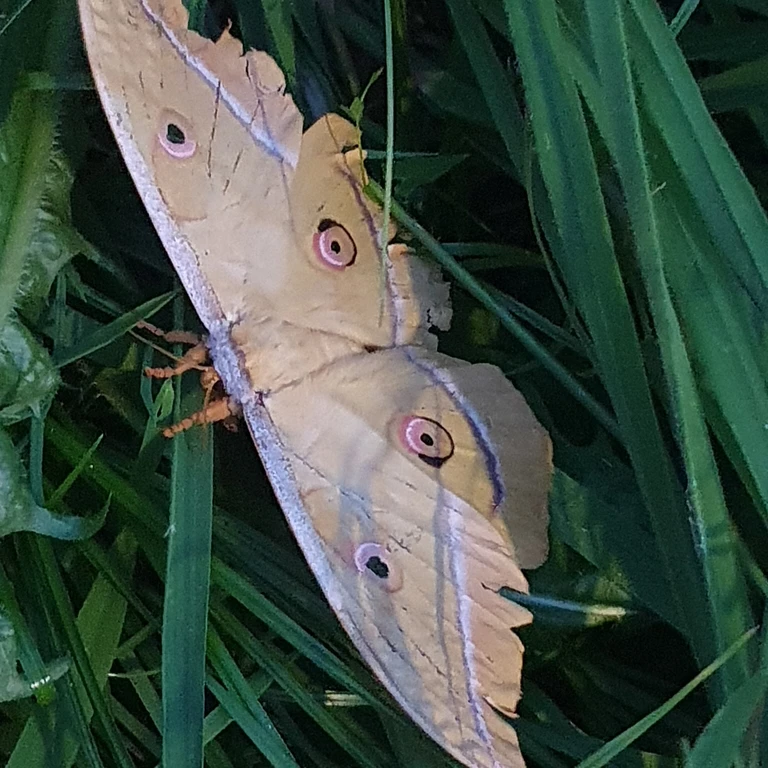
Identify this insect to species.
Antheraea yamamai
